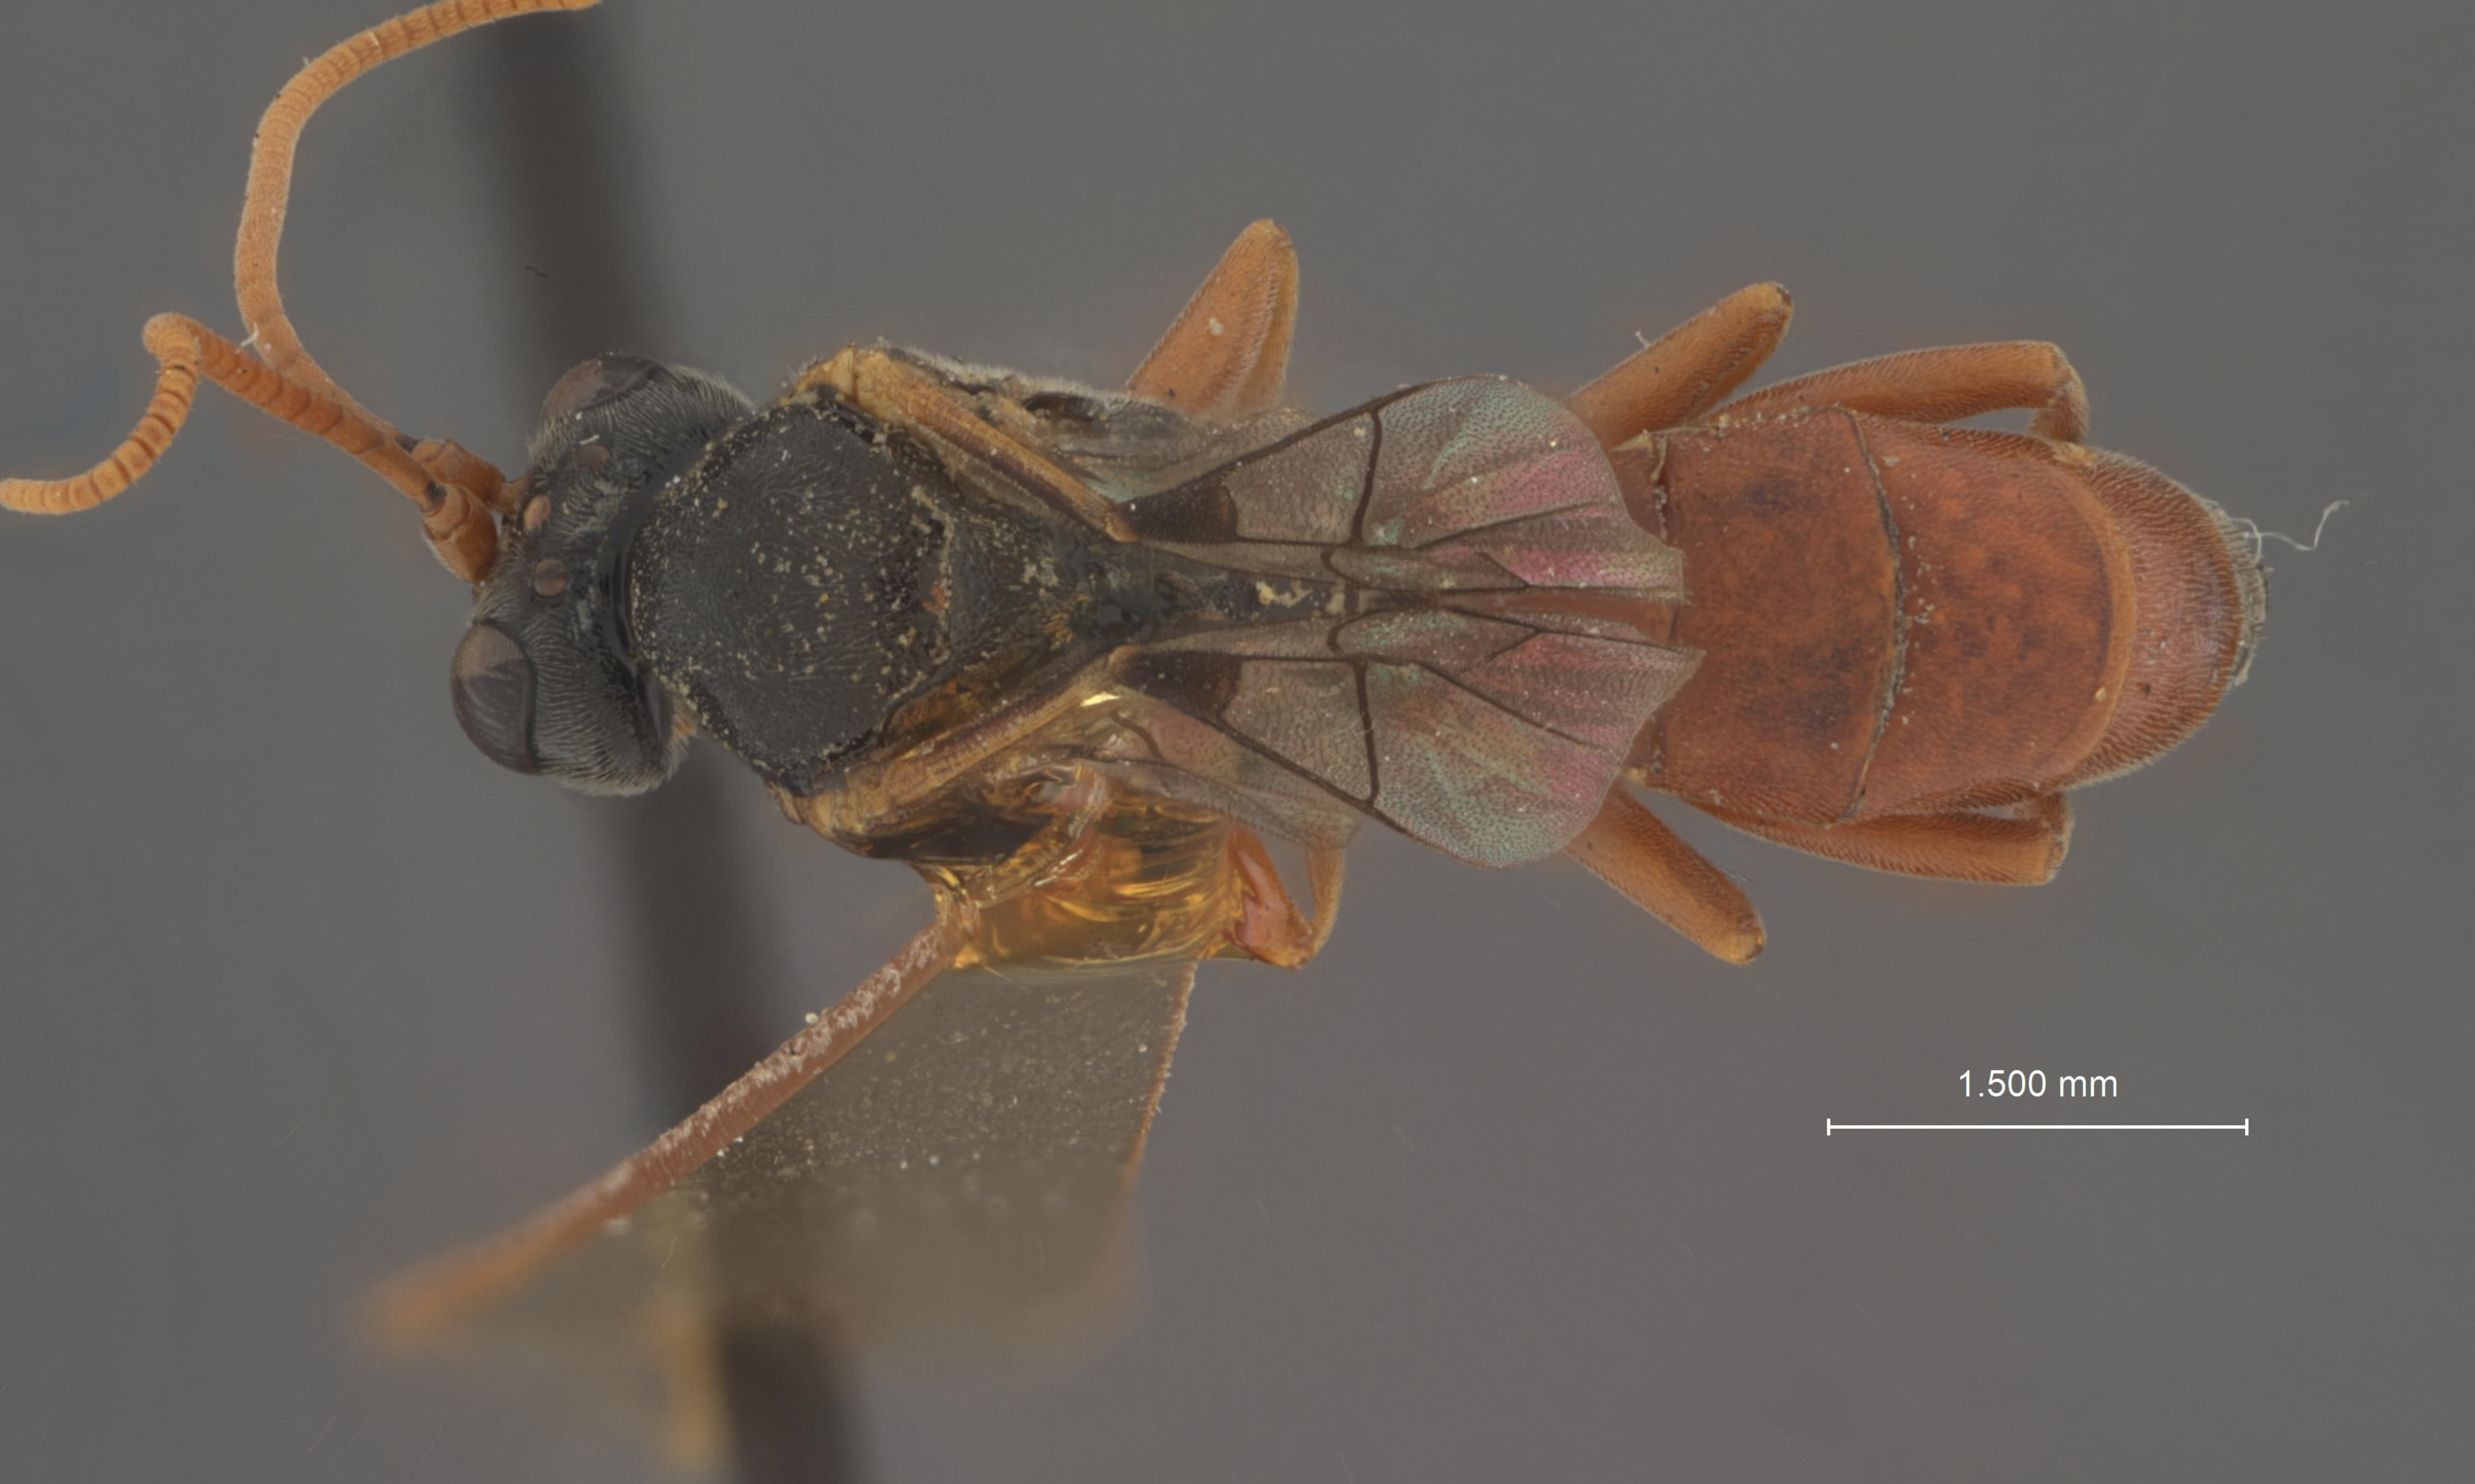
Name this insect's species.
Oocenteter tomostethi
